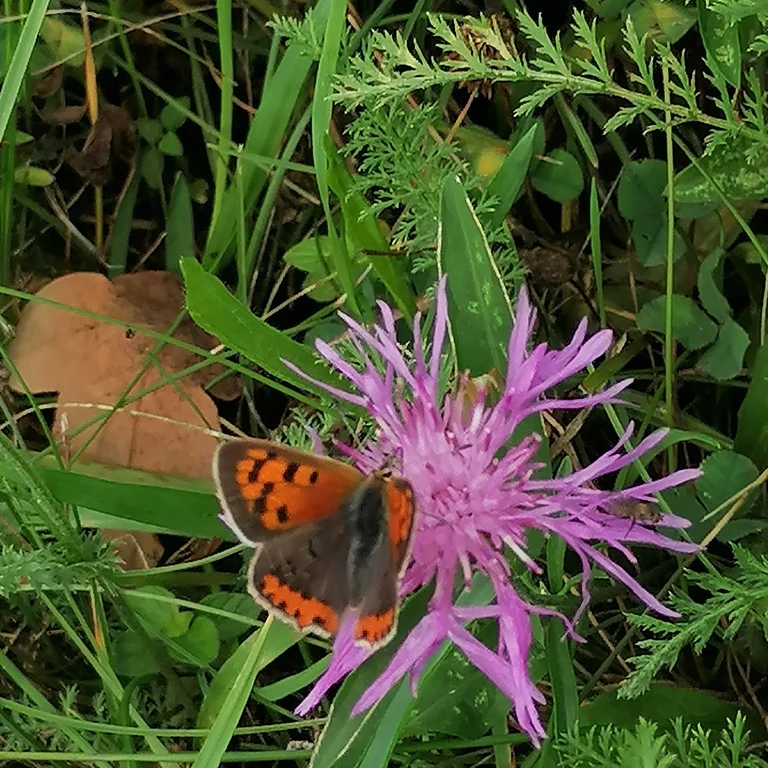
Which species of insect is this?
Lycaena phlaeas
